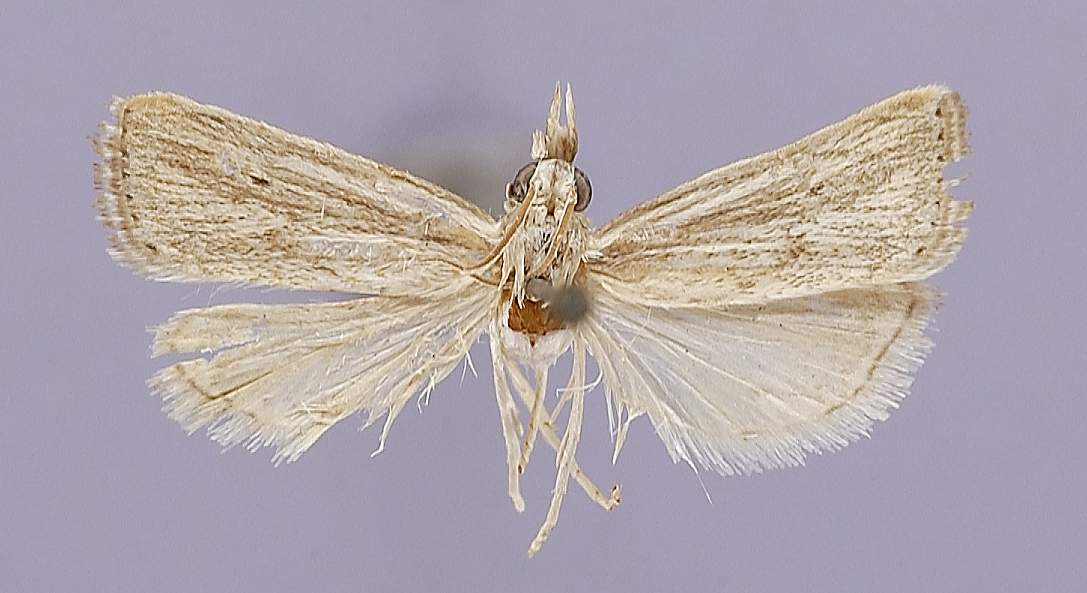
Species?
Xubida venadialis
